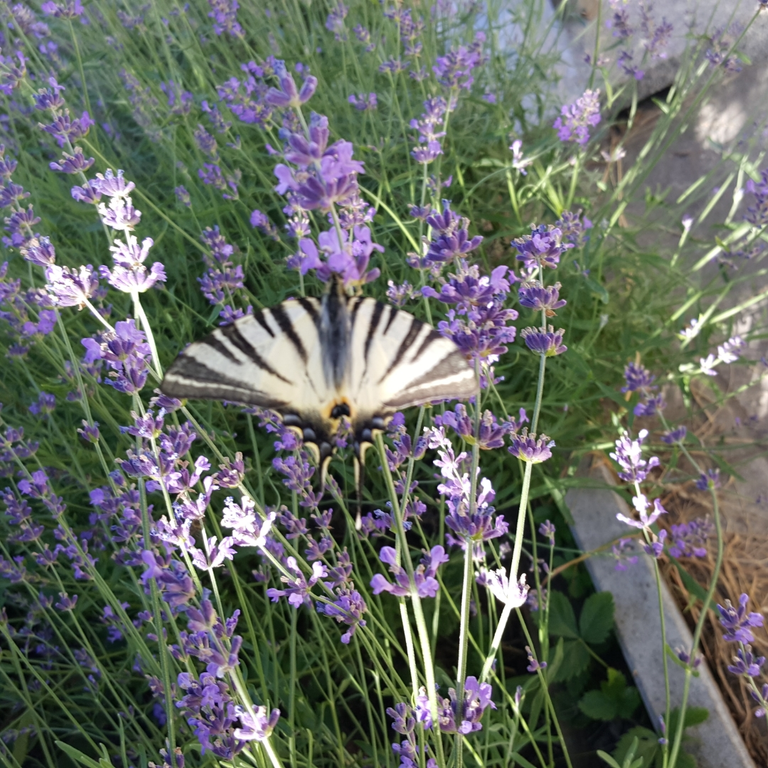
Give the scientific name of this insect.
Iphiclides podalirius
